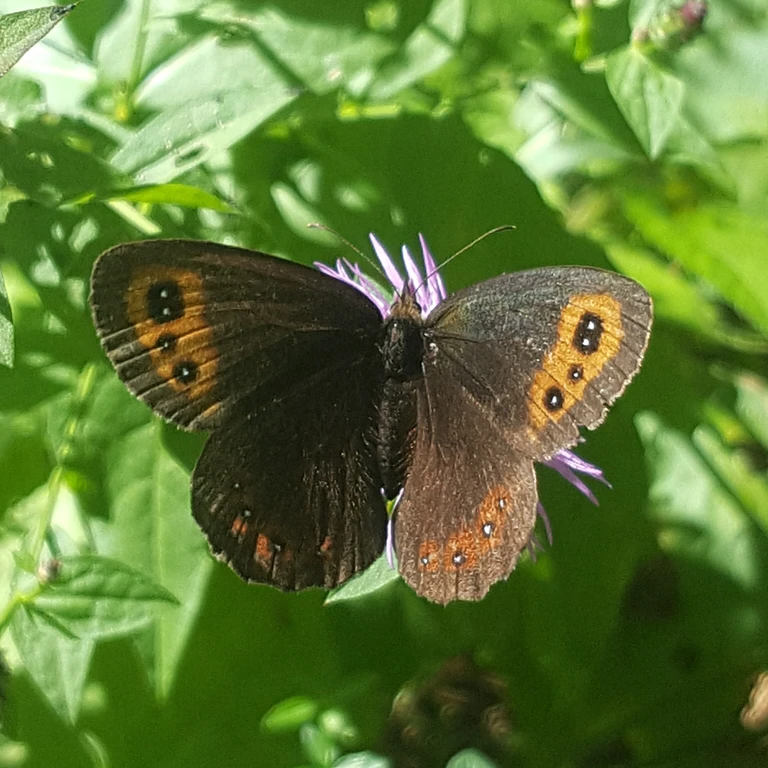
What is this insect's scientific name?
Erebia aethiops
